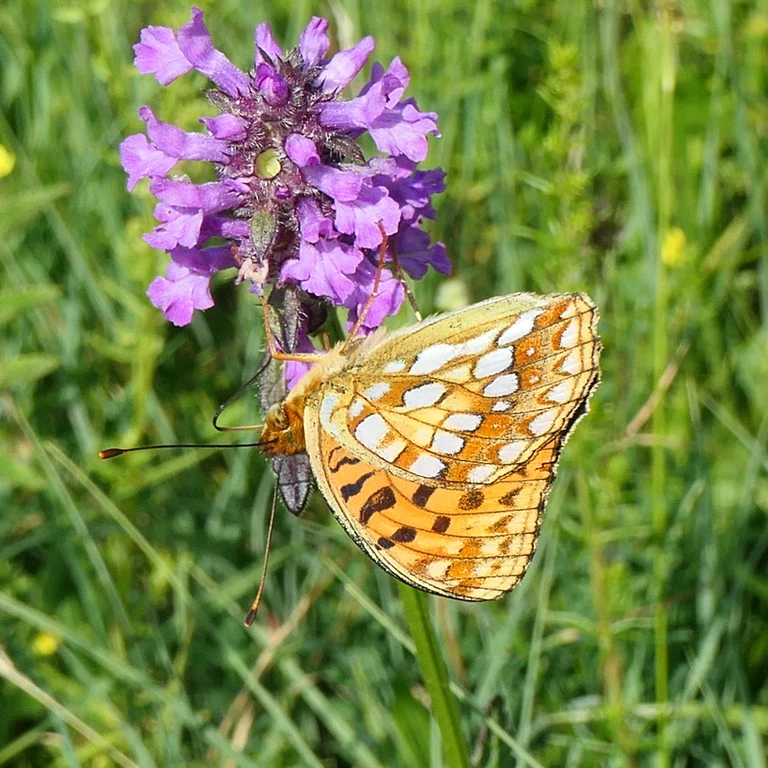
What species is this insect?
Fabriciana adippe
